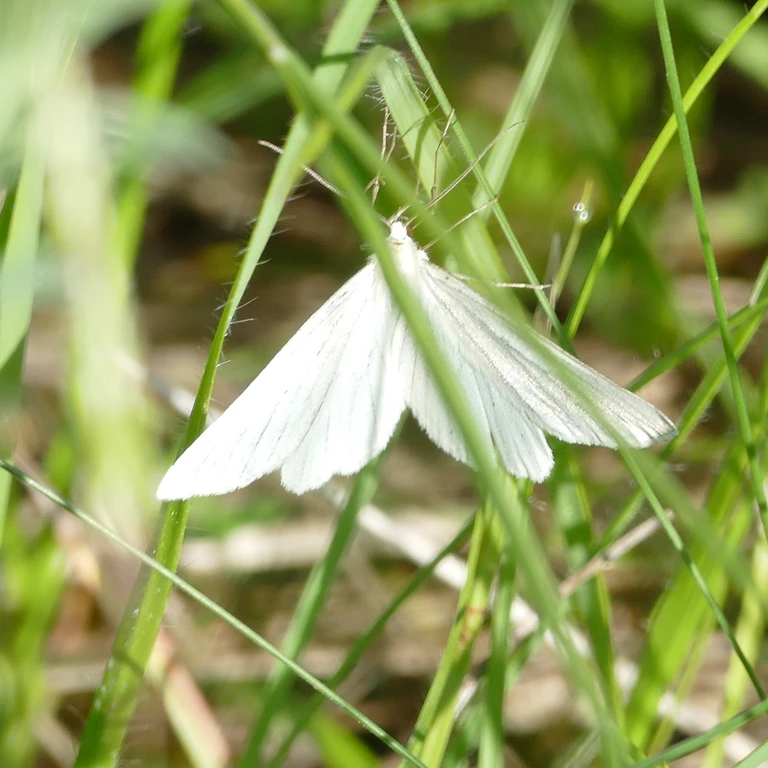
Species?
Siona lineata
